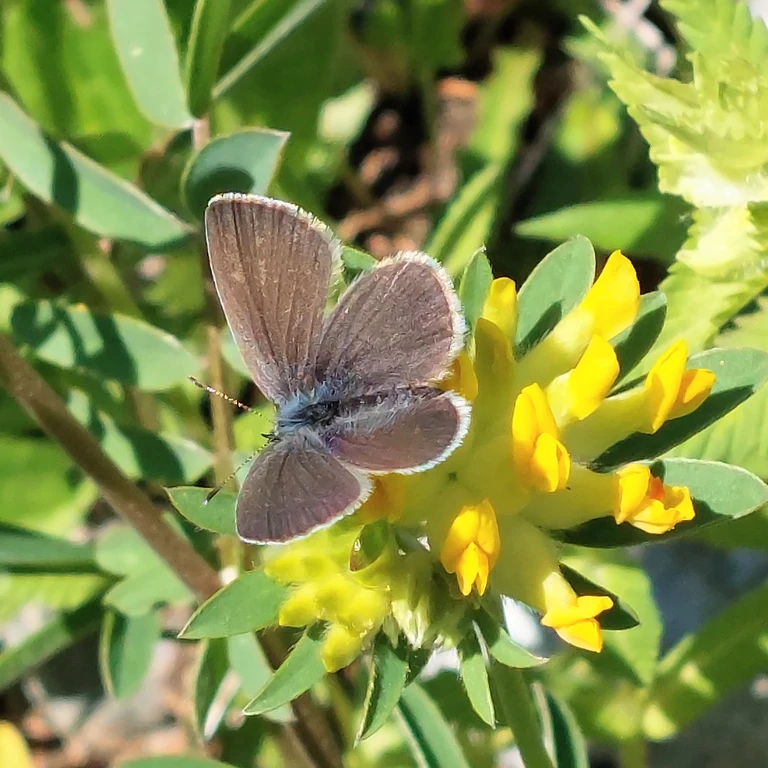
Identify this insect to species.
Cupido minimus
